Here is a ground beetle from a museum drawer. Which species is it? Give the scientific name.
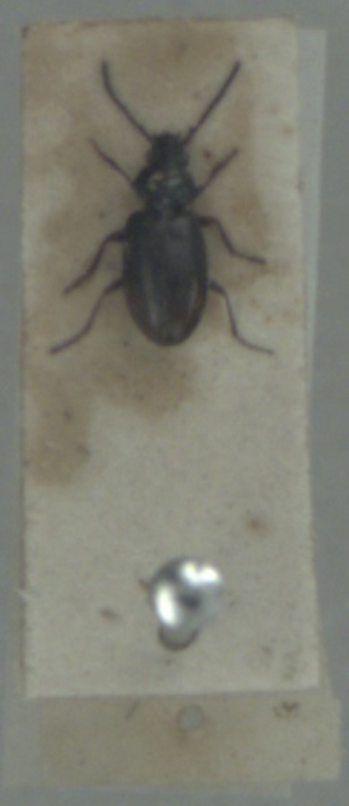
Bembidion aeneum
